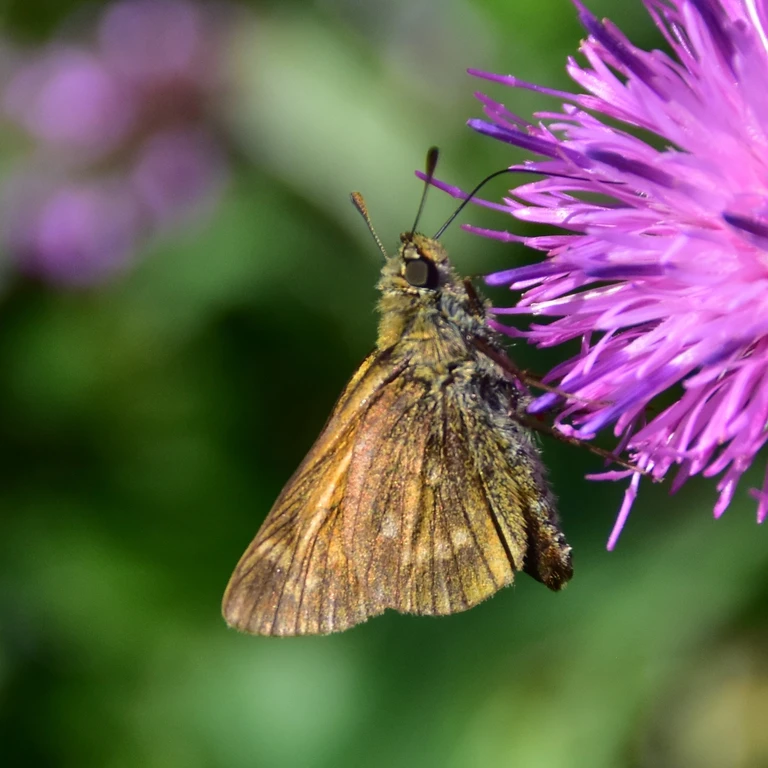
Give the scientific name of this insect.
Ochlodes sylvanus (also Ochlodes venata)
